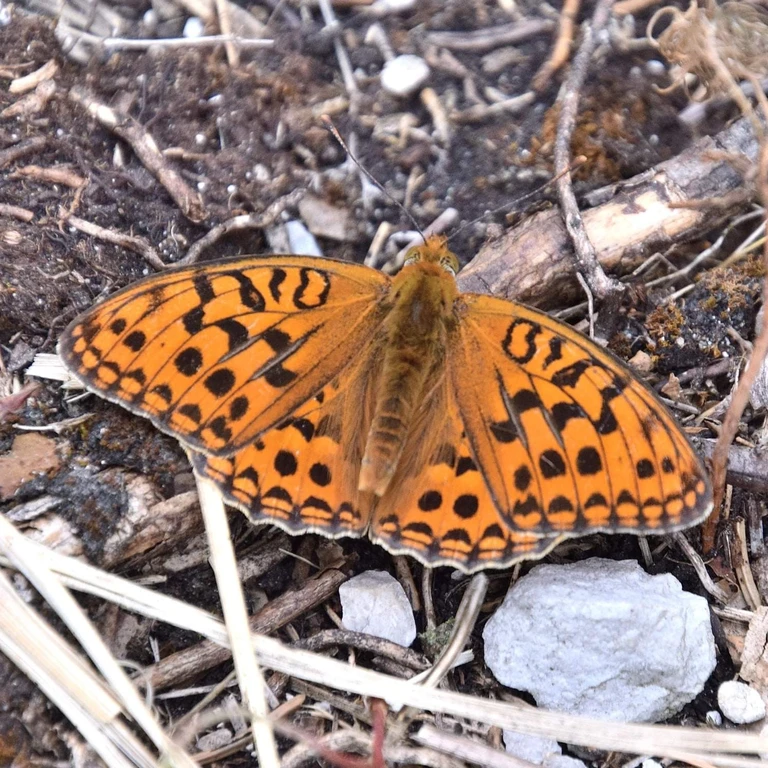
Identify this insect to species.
Fabriciana adippe
